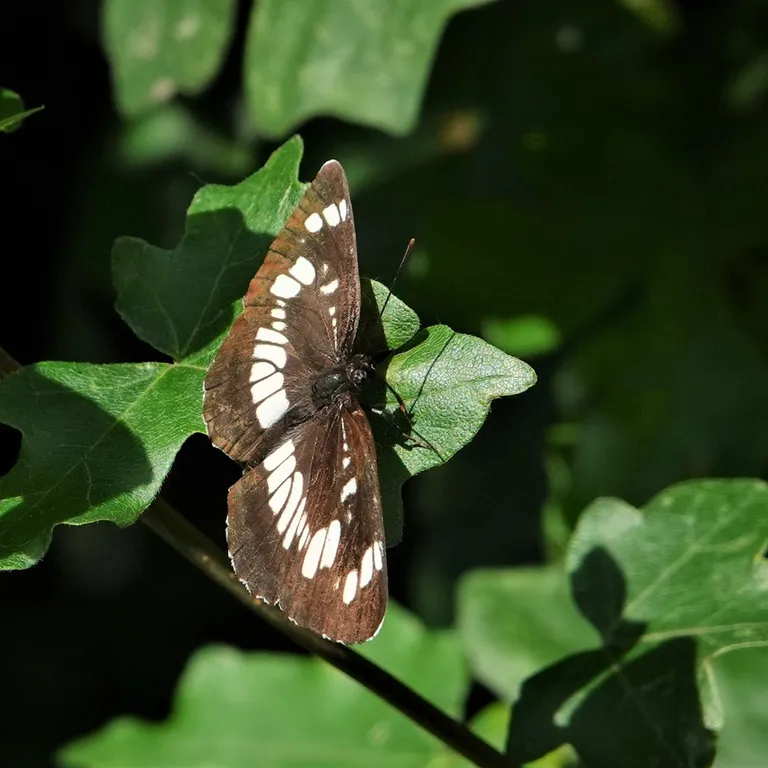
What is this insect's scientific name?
Neptis rivularis
